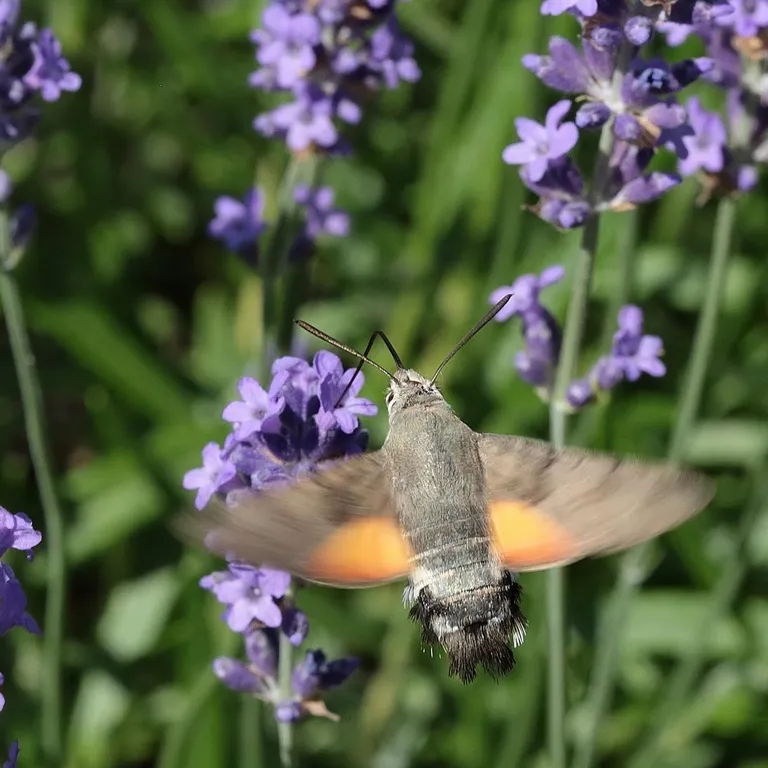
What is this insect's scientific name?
Macroglossum stellatarum
